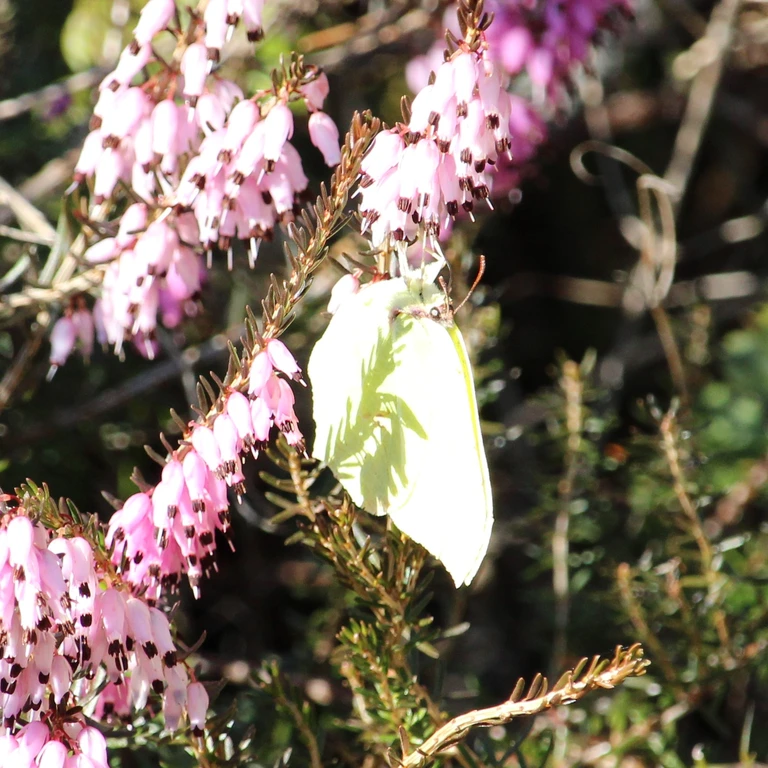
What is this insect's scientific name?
Gonepteryx rhamni
